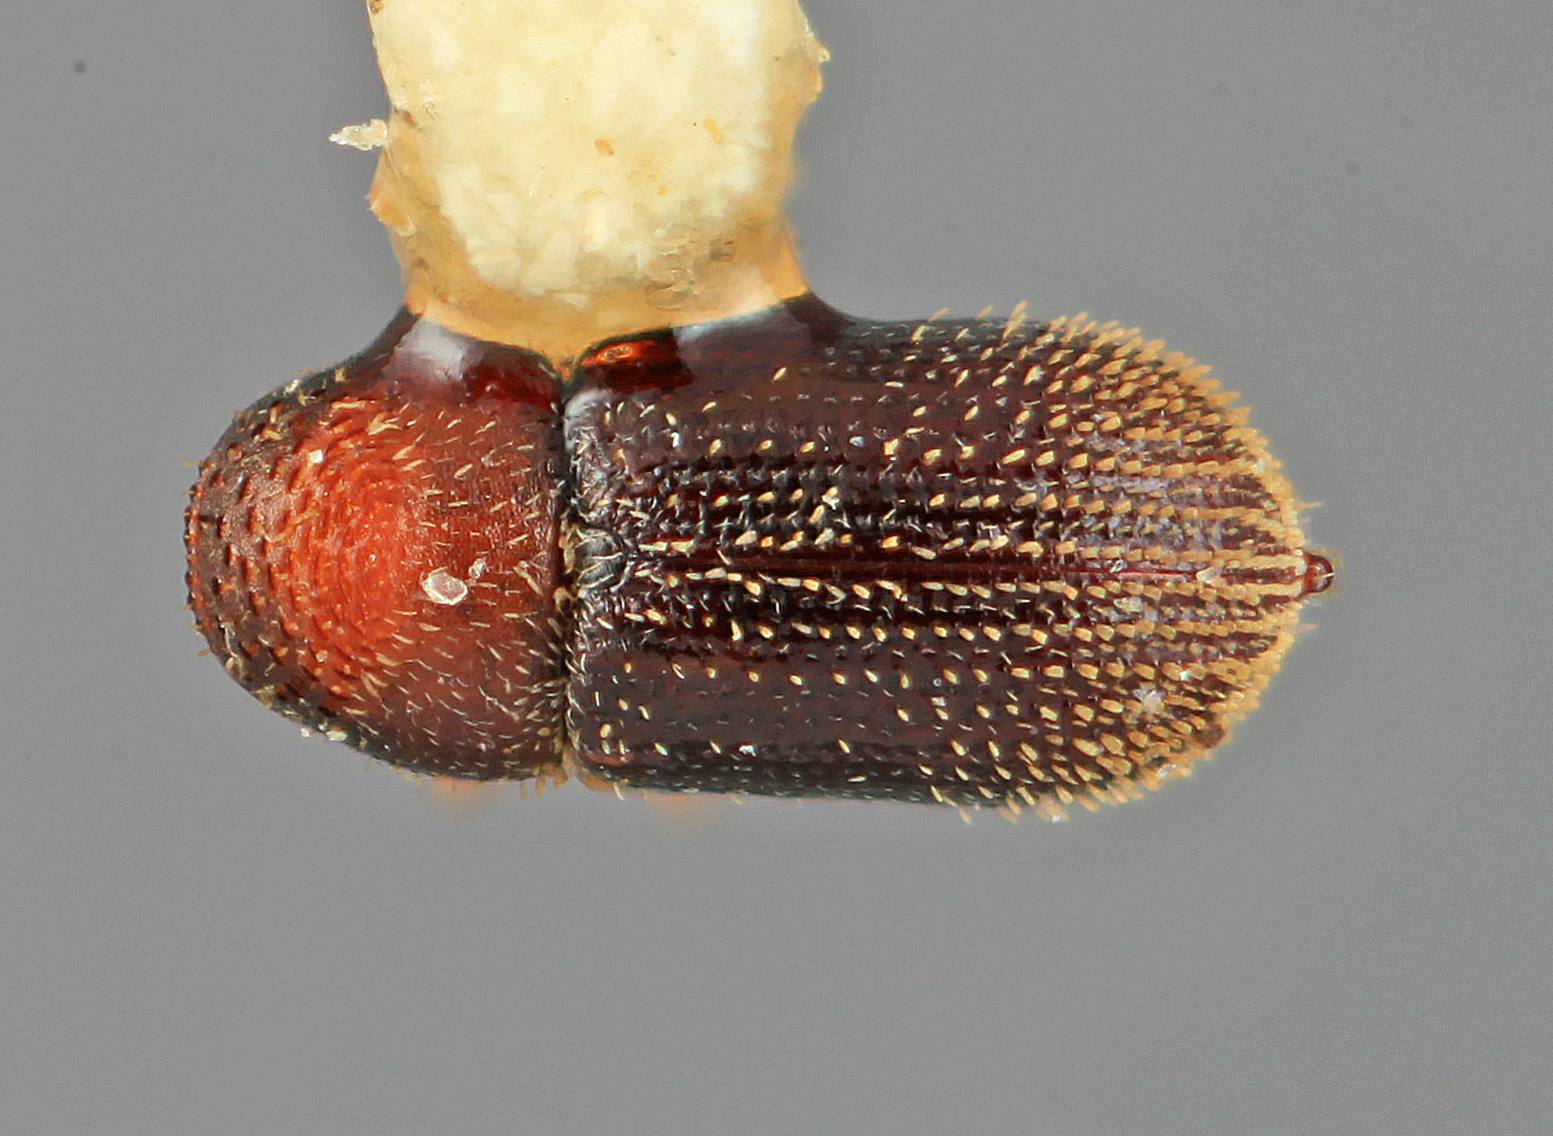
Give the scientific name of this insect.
Thysanoes subulatus (also Cryptulocleptus subulatus)
